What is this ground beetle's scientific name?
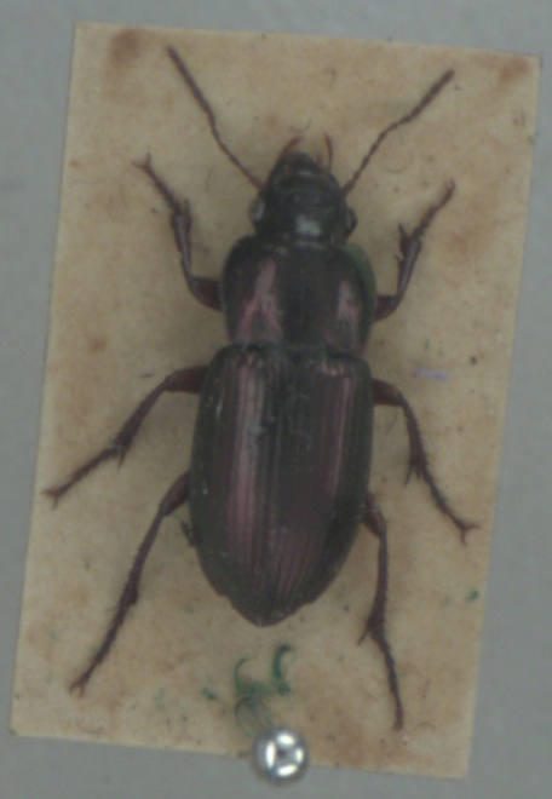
Harpalus affinis
